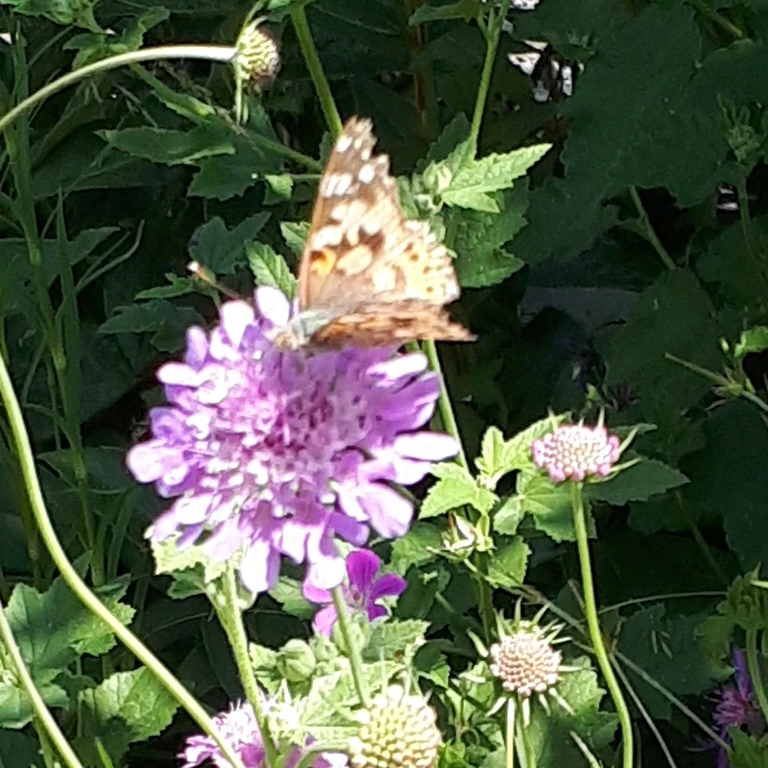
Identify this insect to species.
Vanessa cardui
